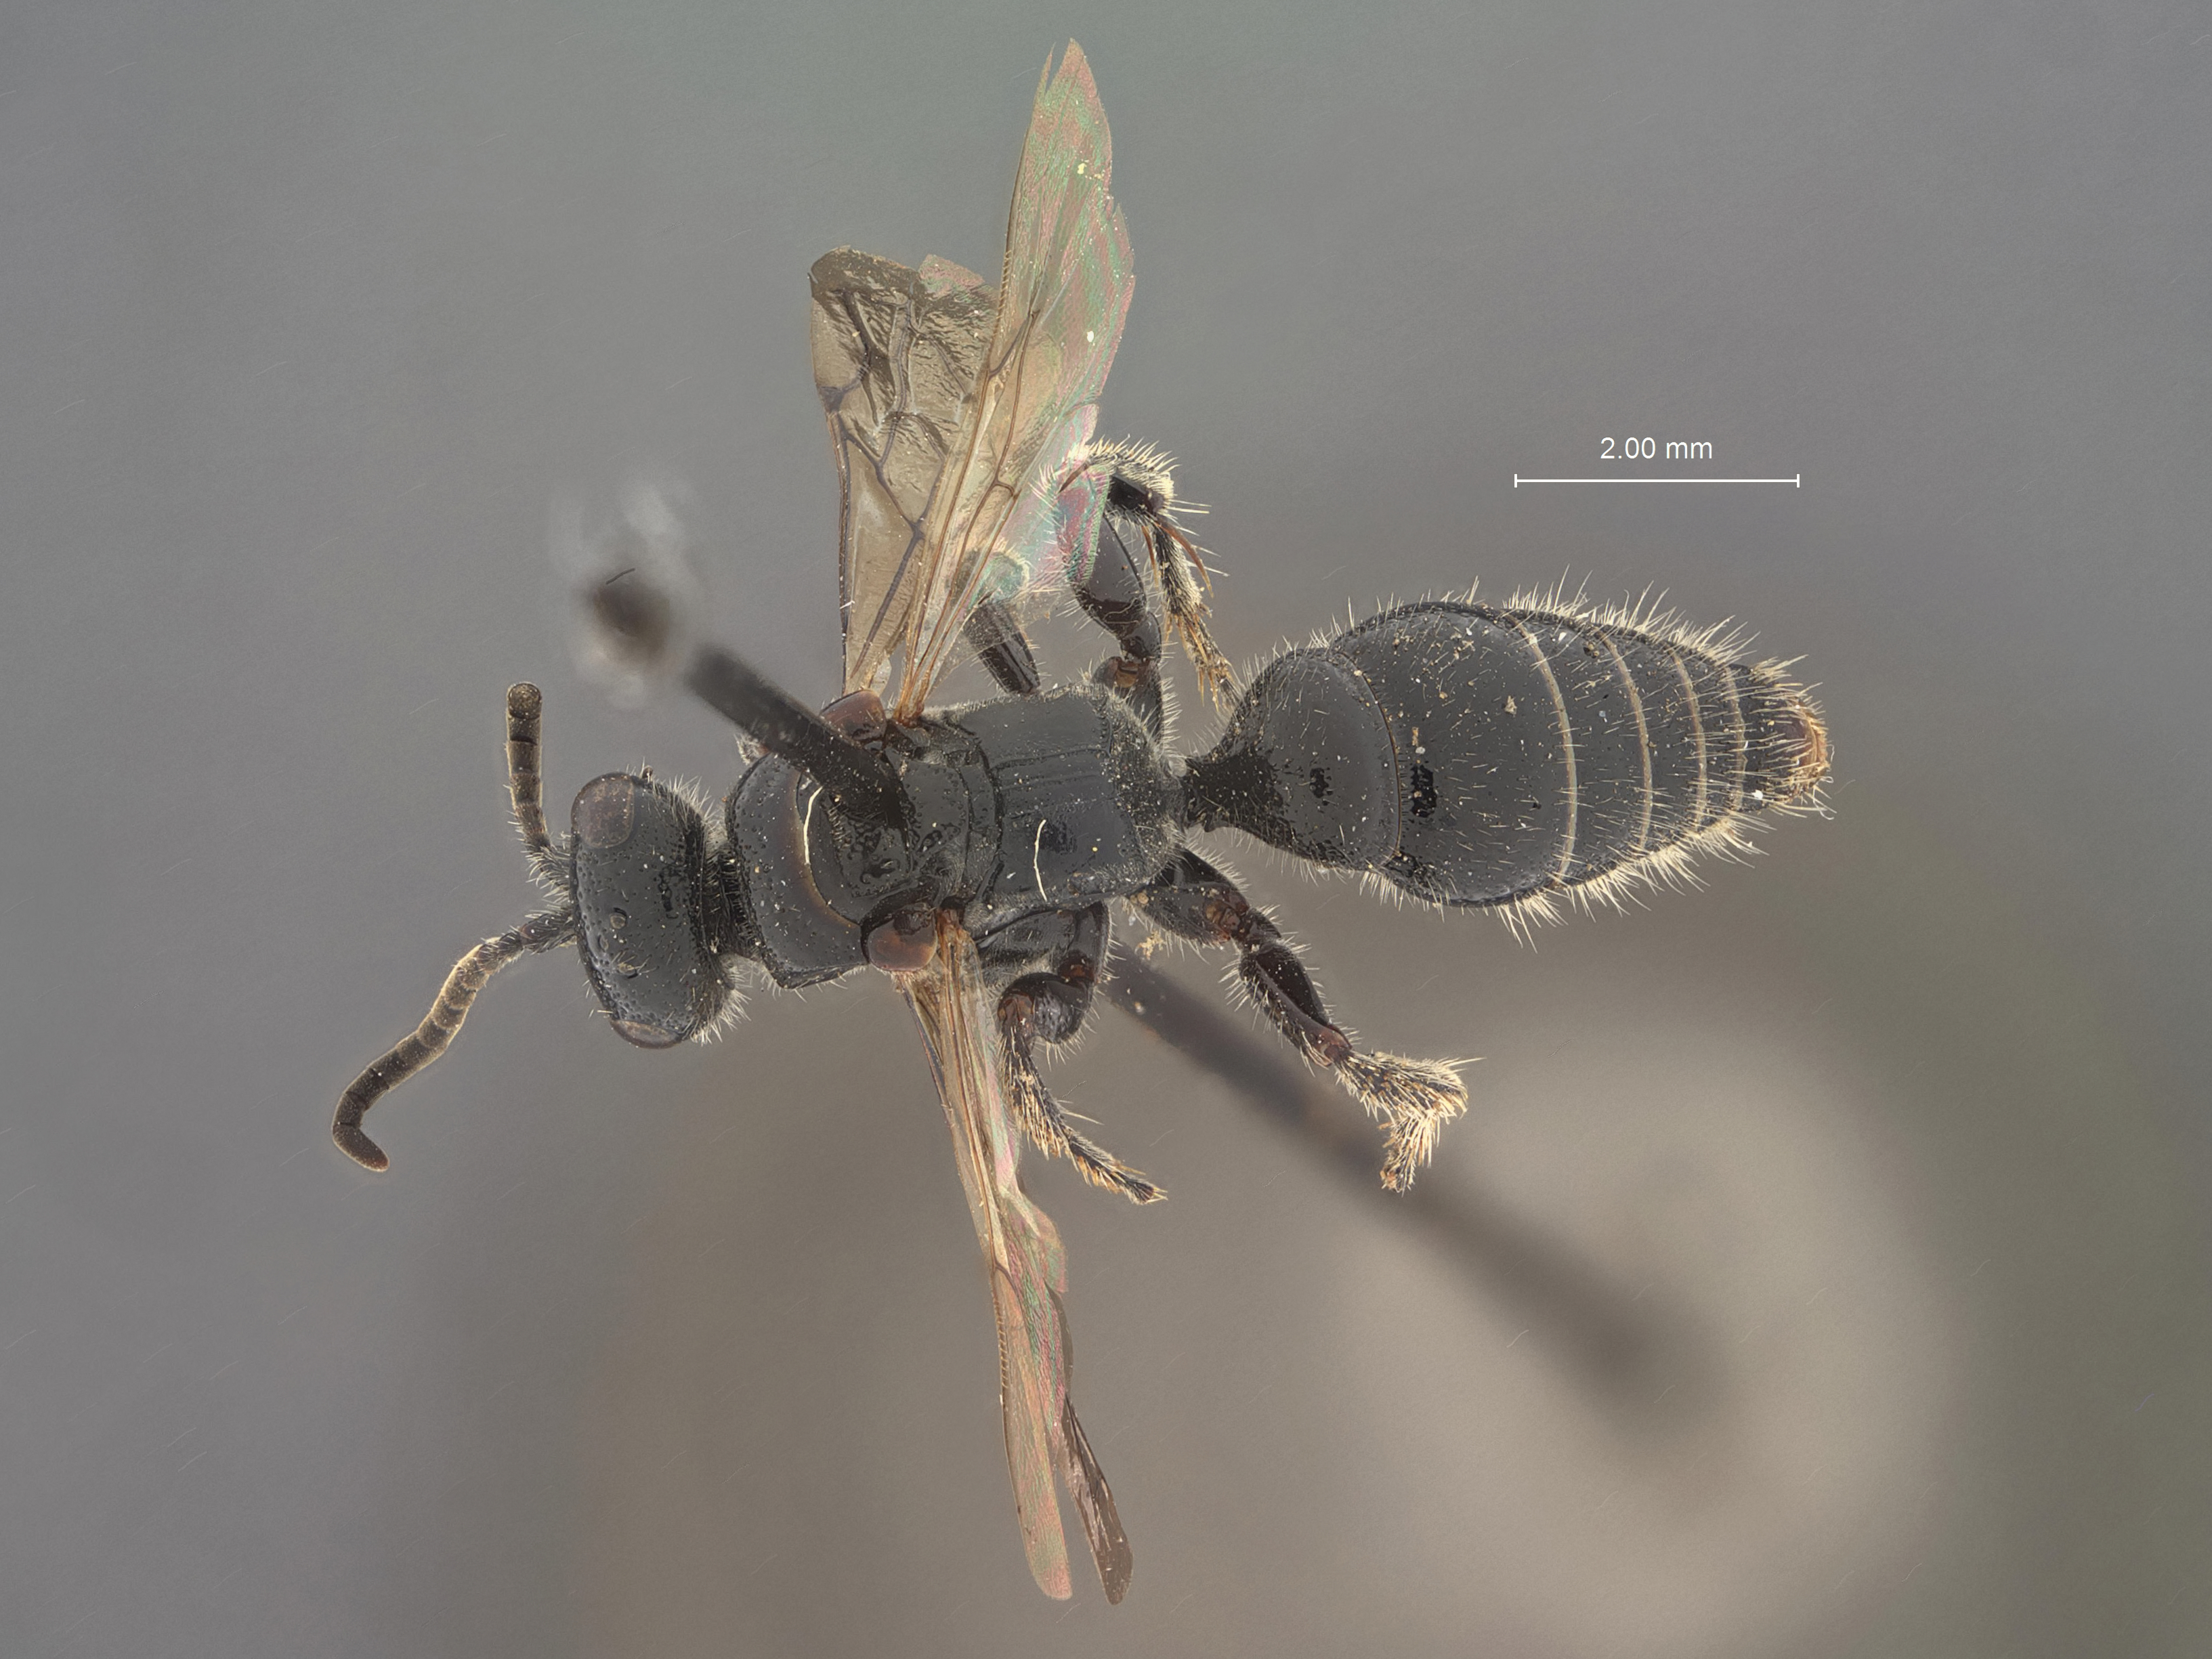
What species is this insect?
Tiphia mediocris
